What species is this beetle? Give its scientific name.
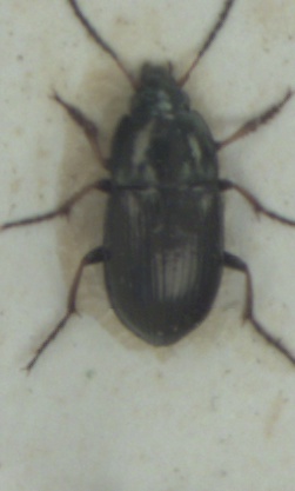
Amara plebeja
